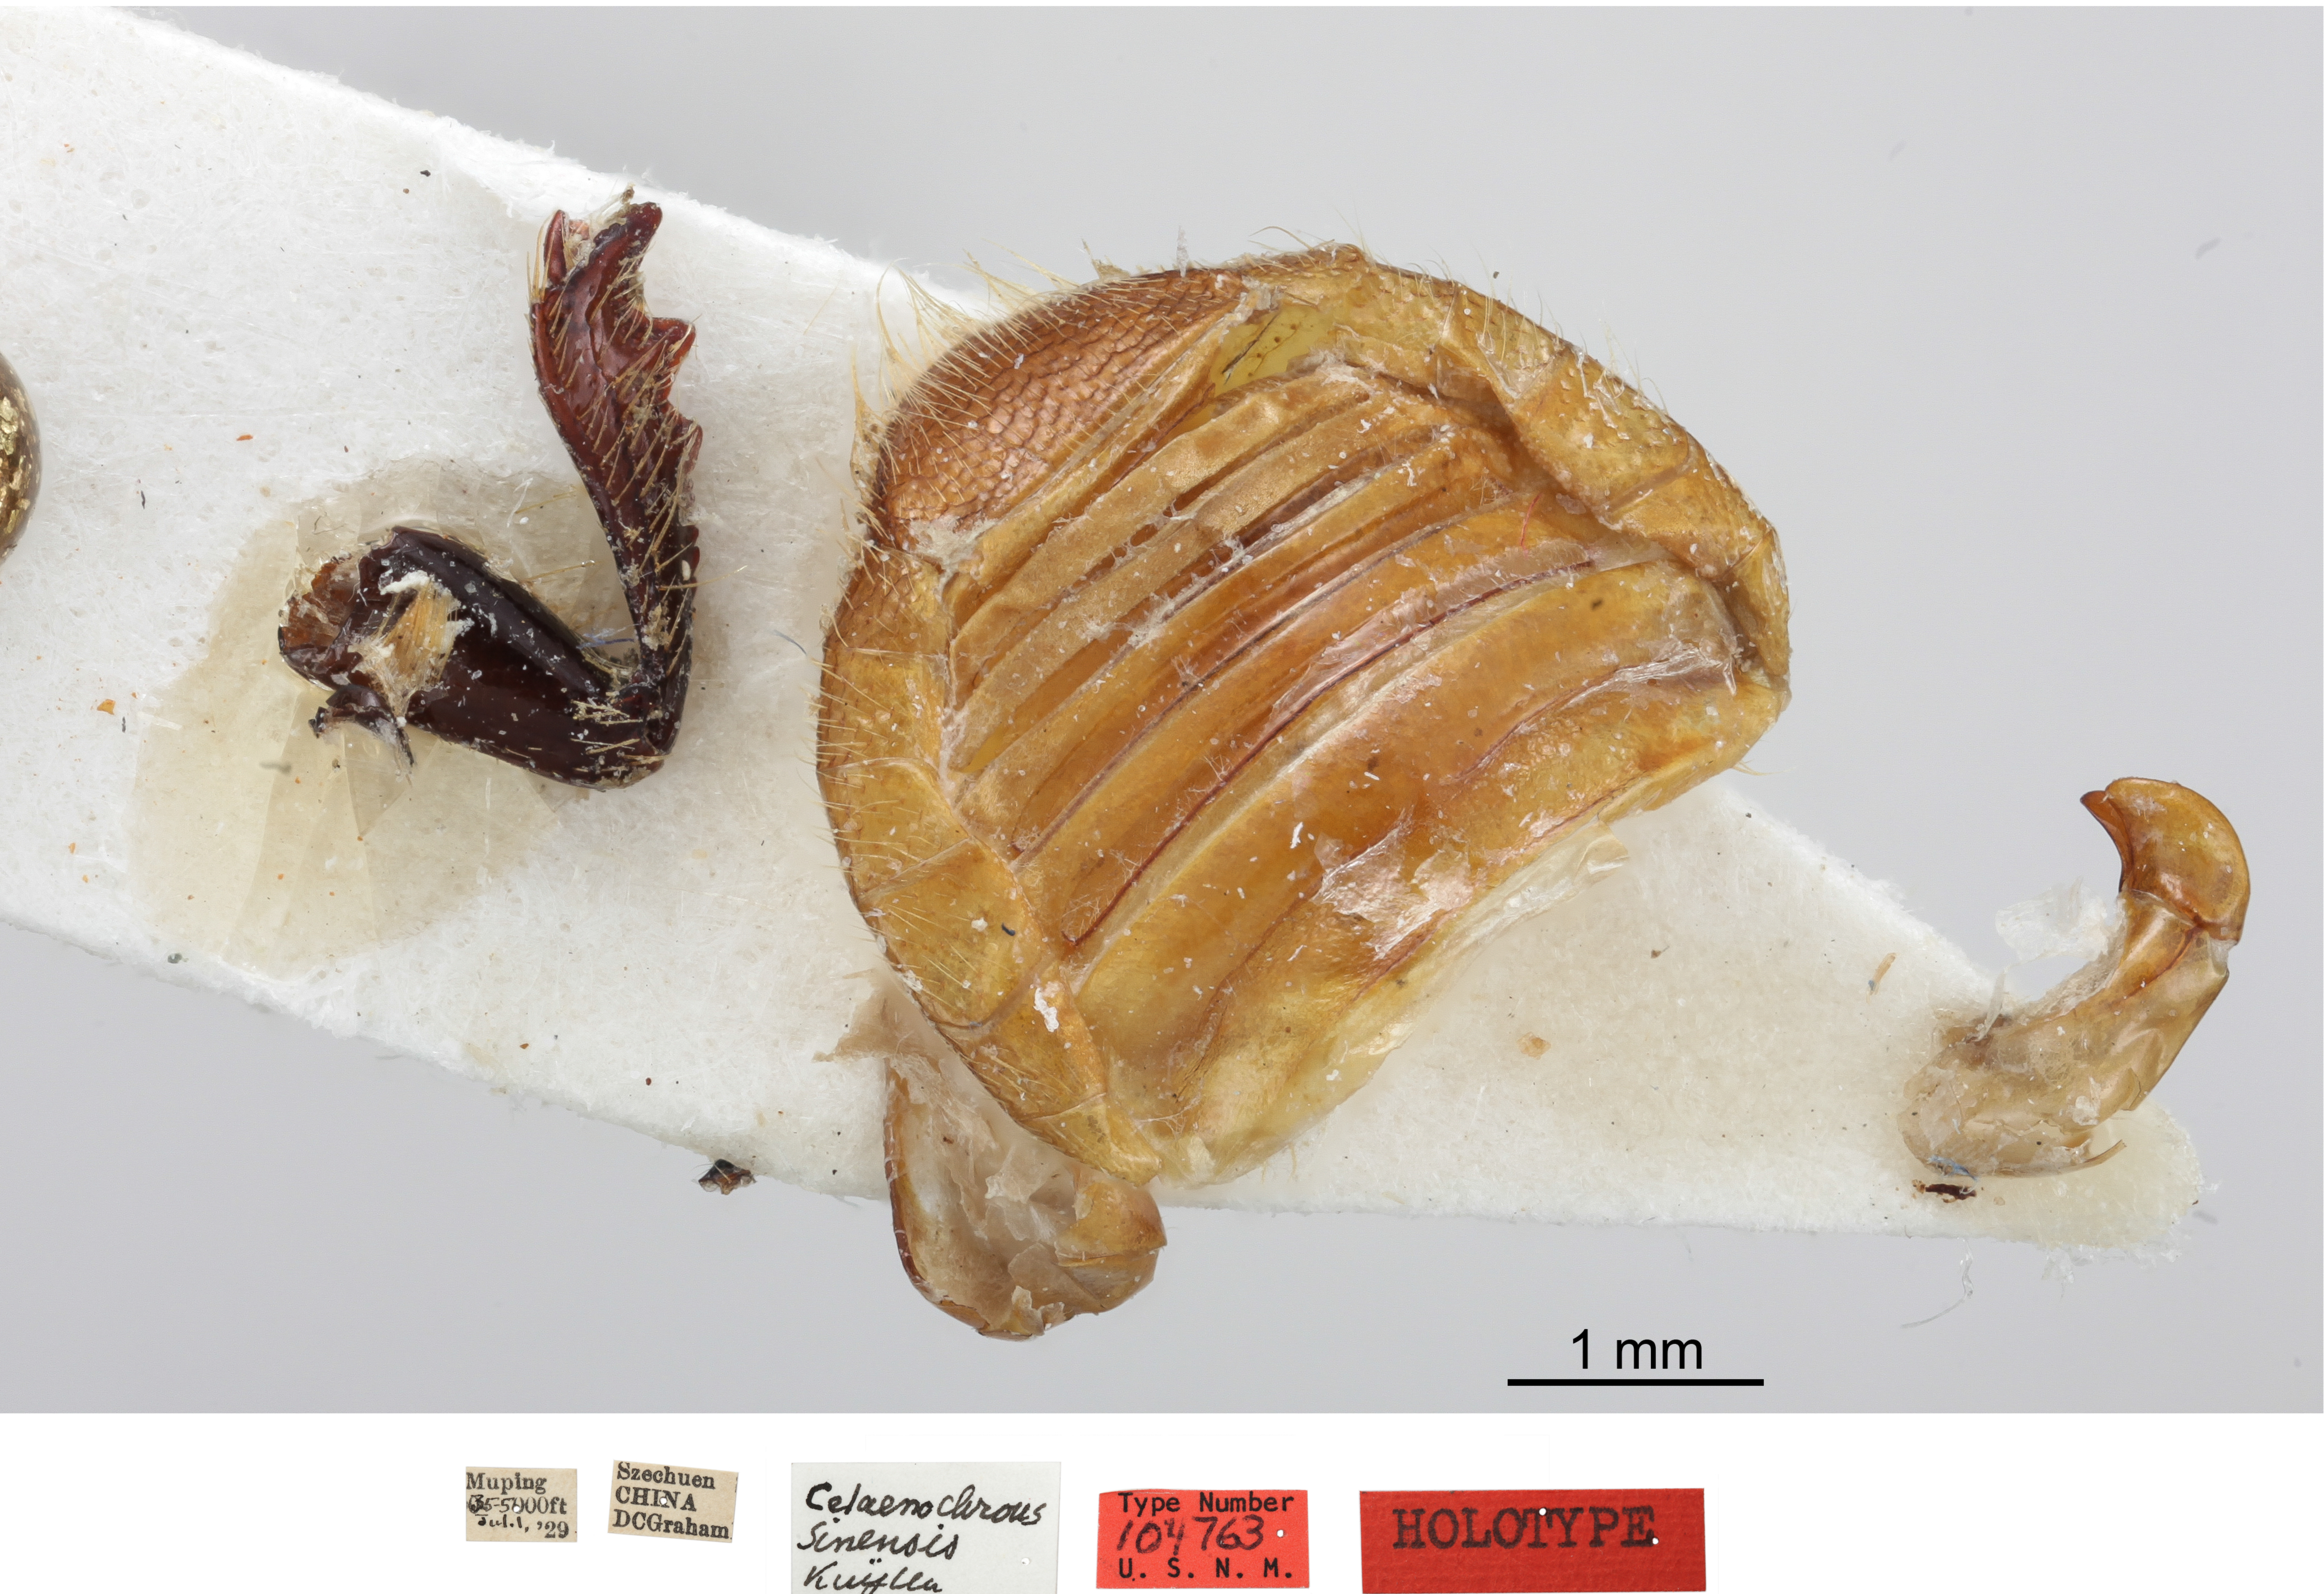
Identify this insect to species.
Celaenochrous sinensis
